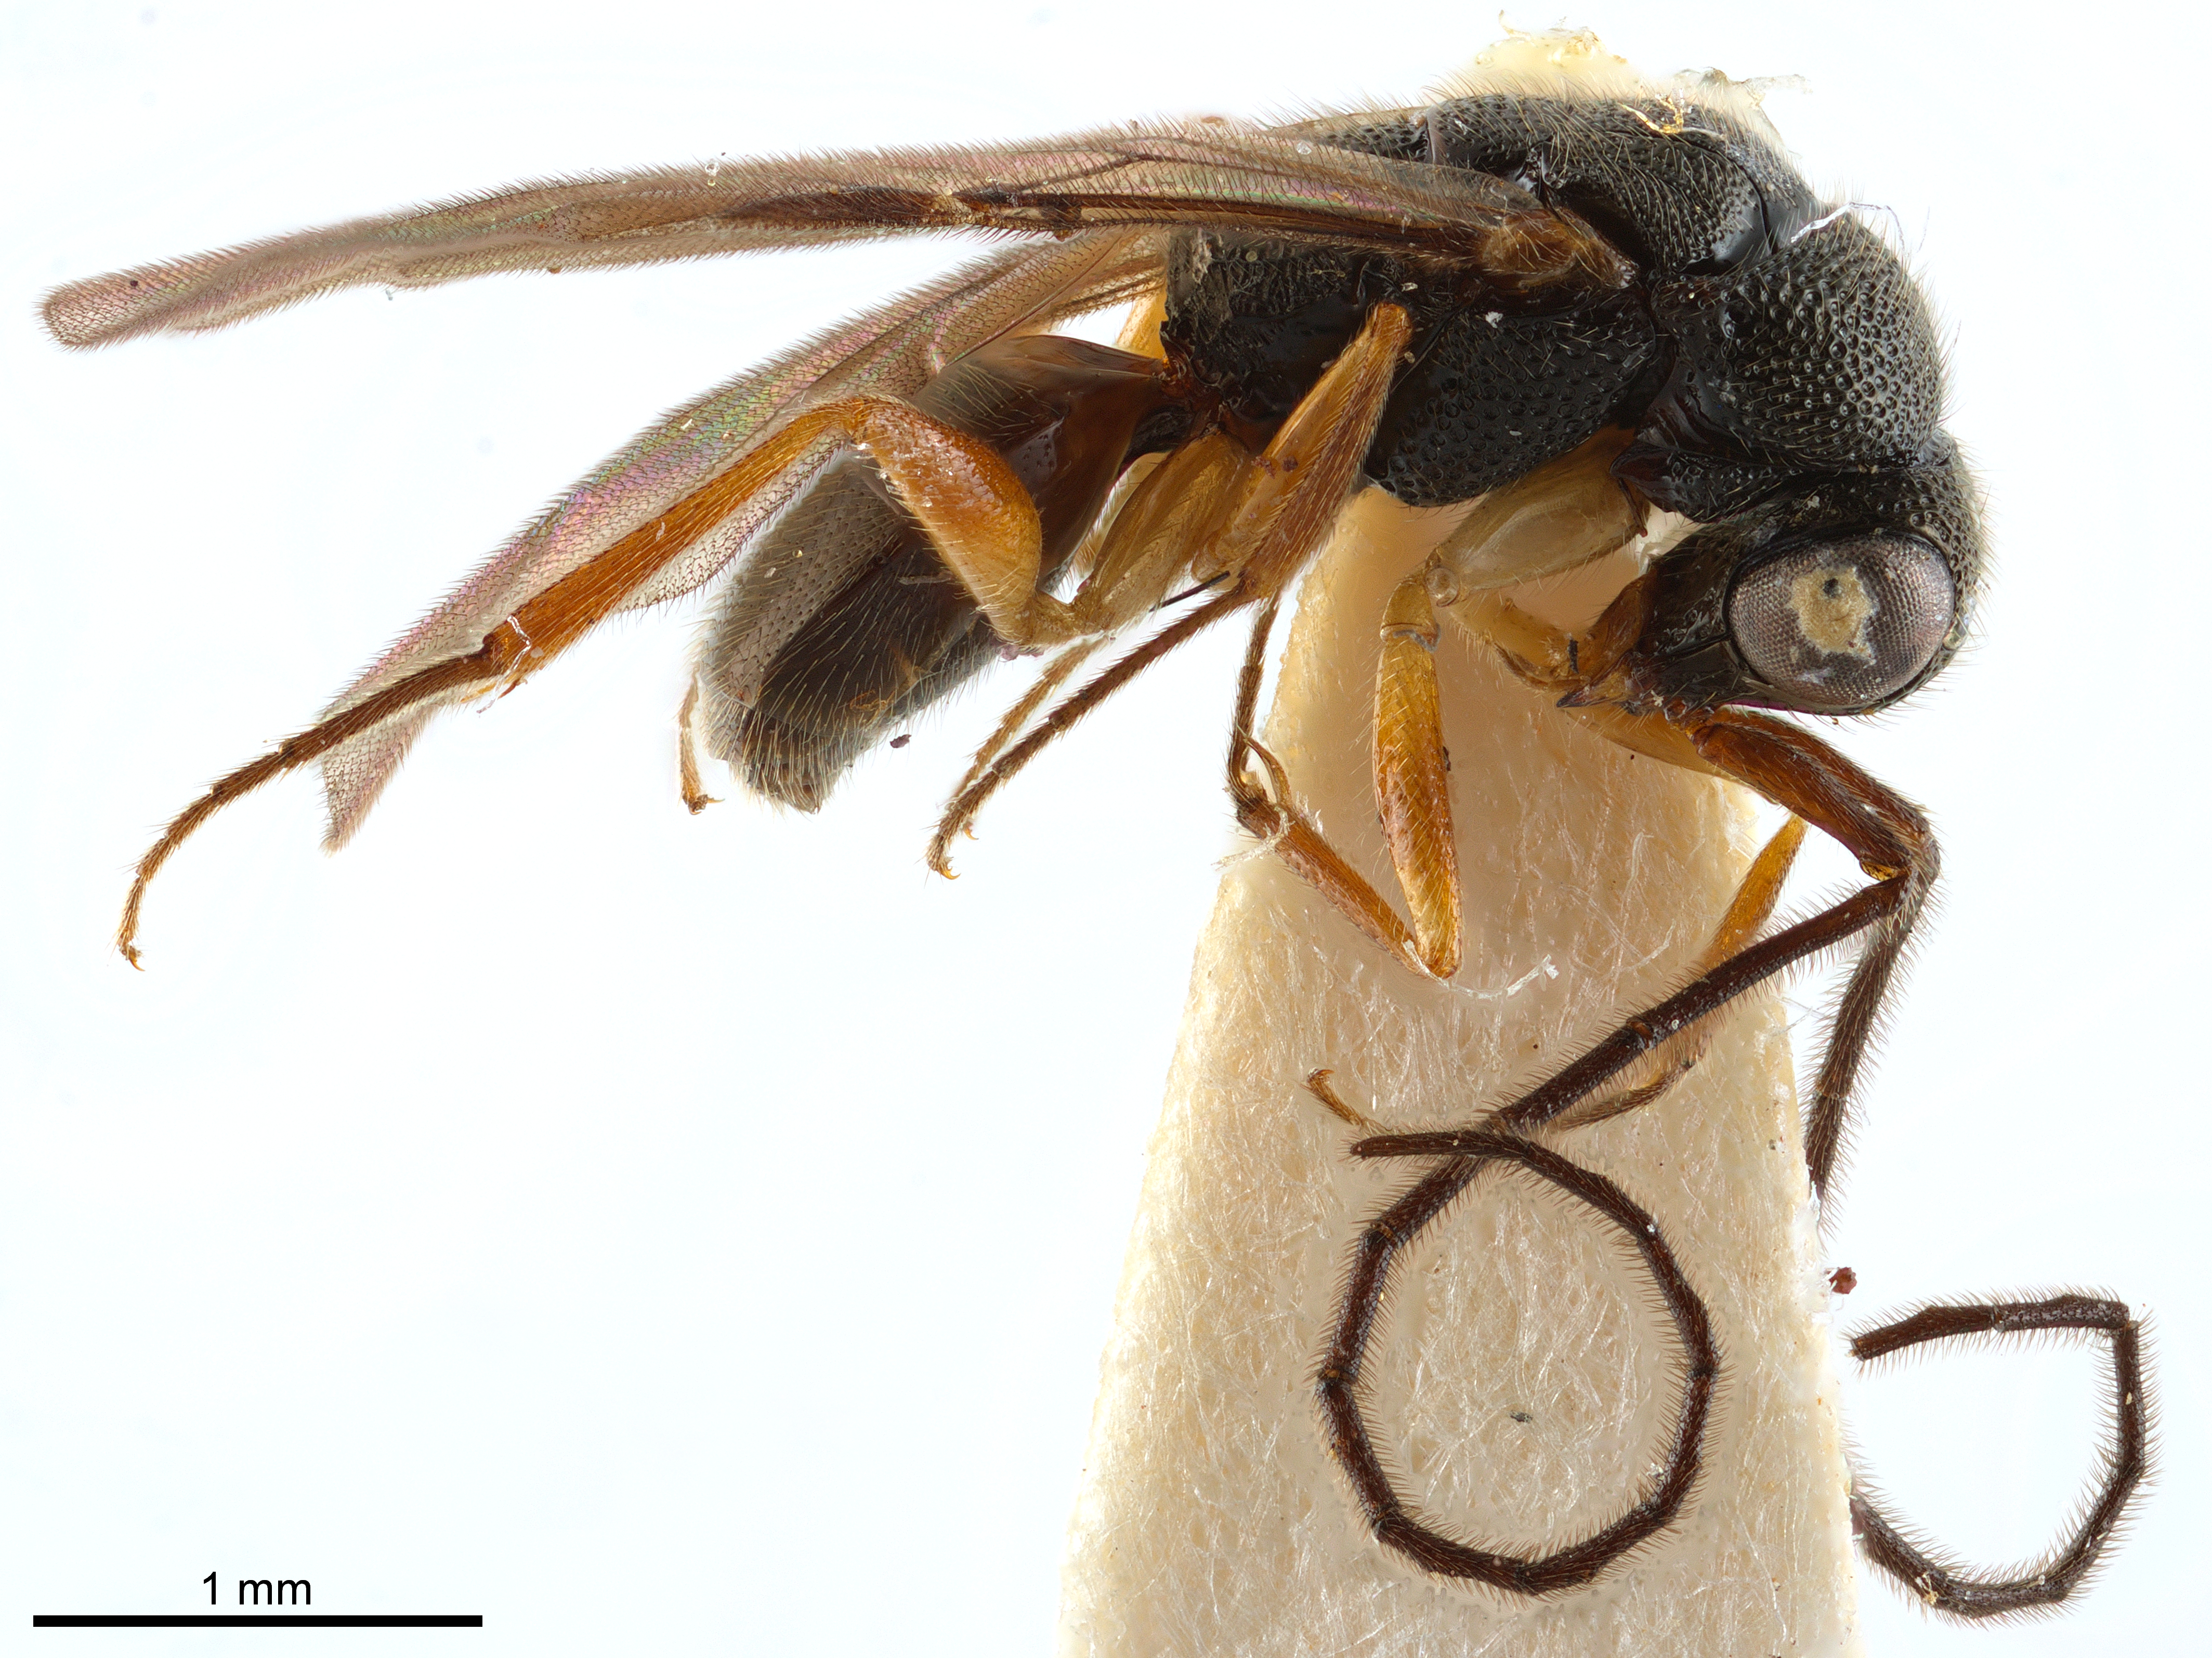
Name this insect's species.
Indothrix wijesinhei
